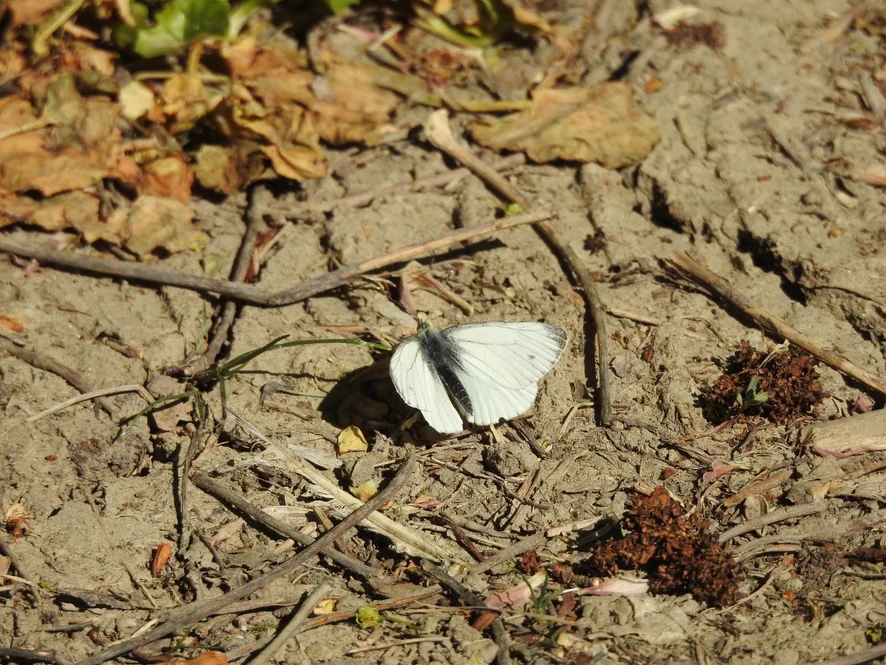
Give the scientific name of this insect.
Pieris napi
